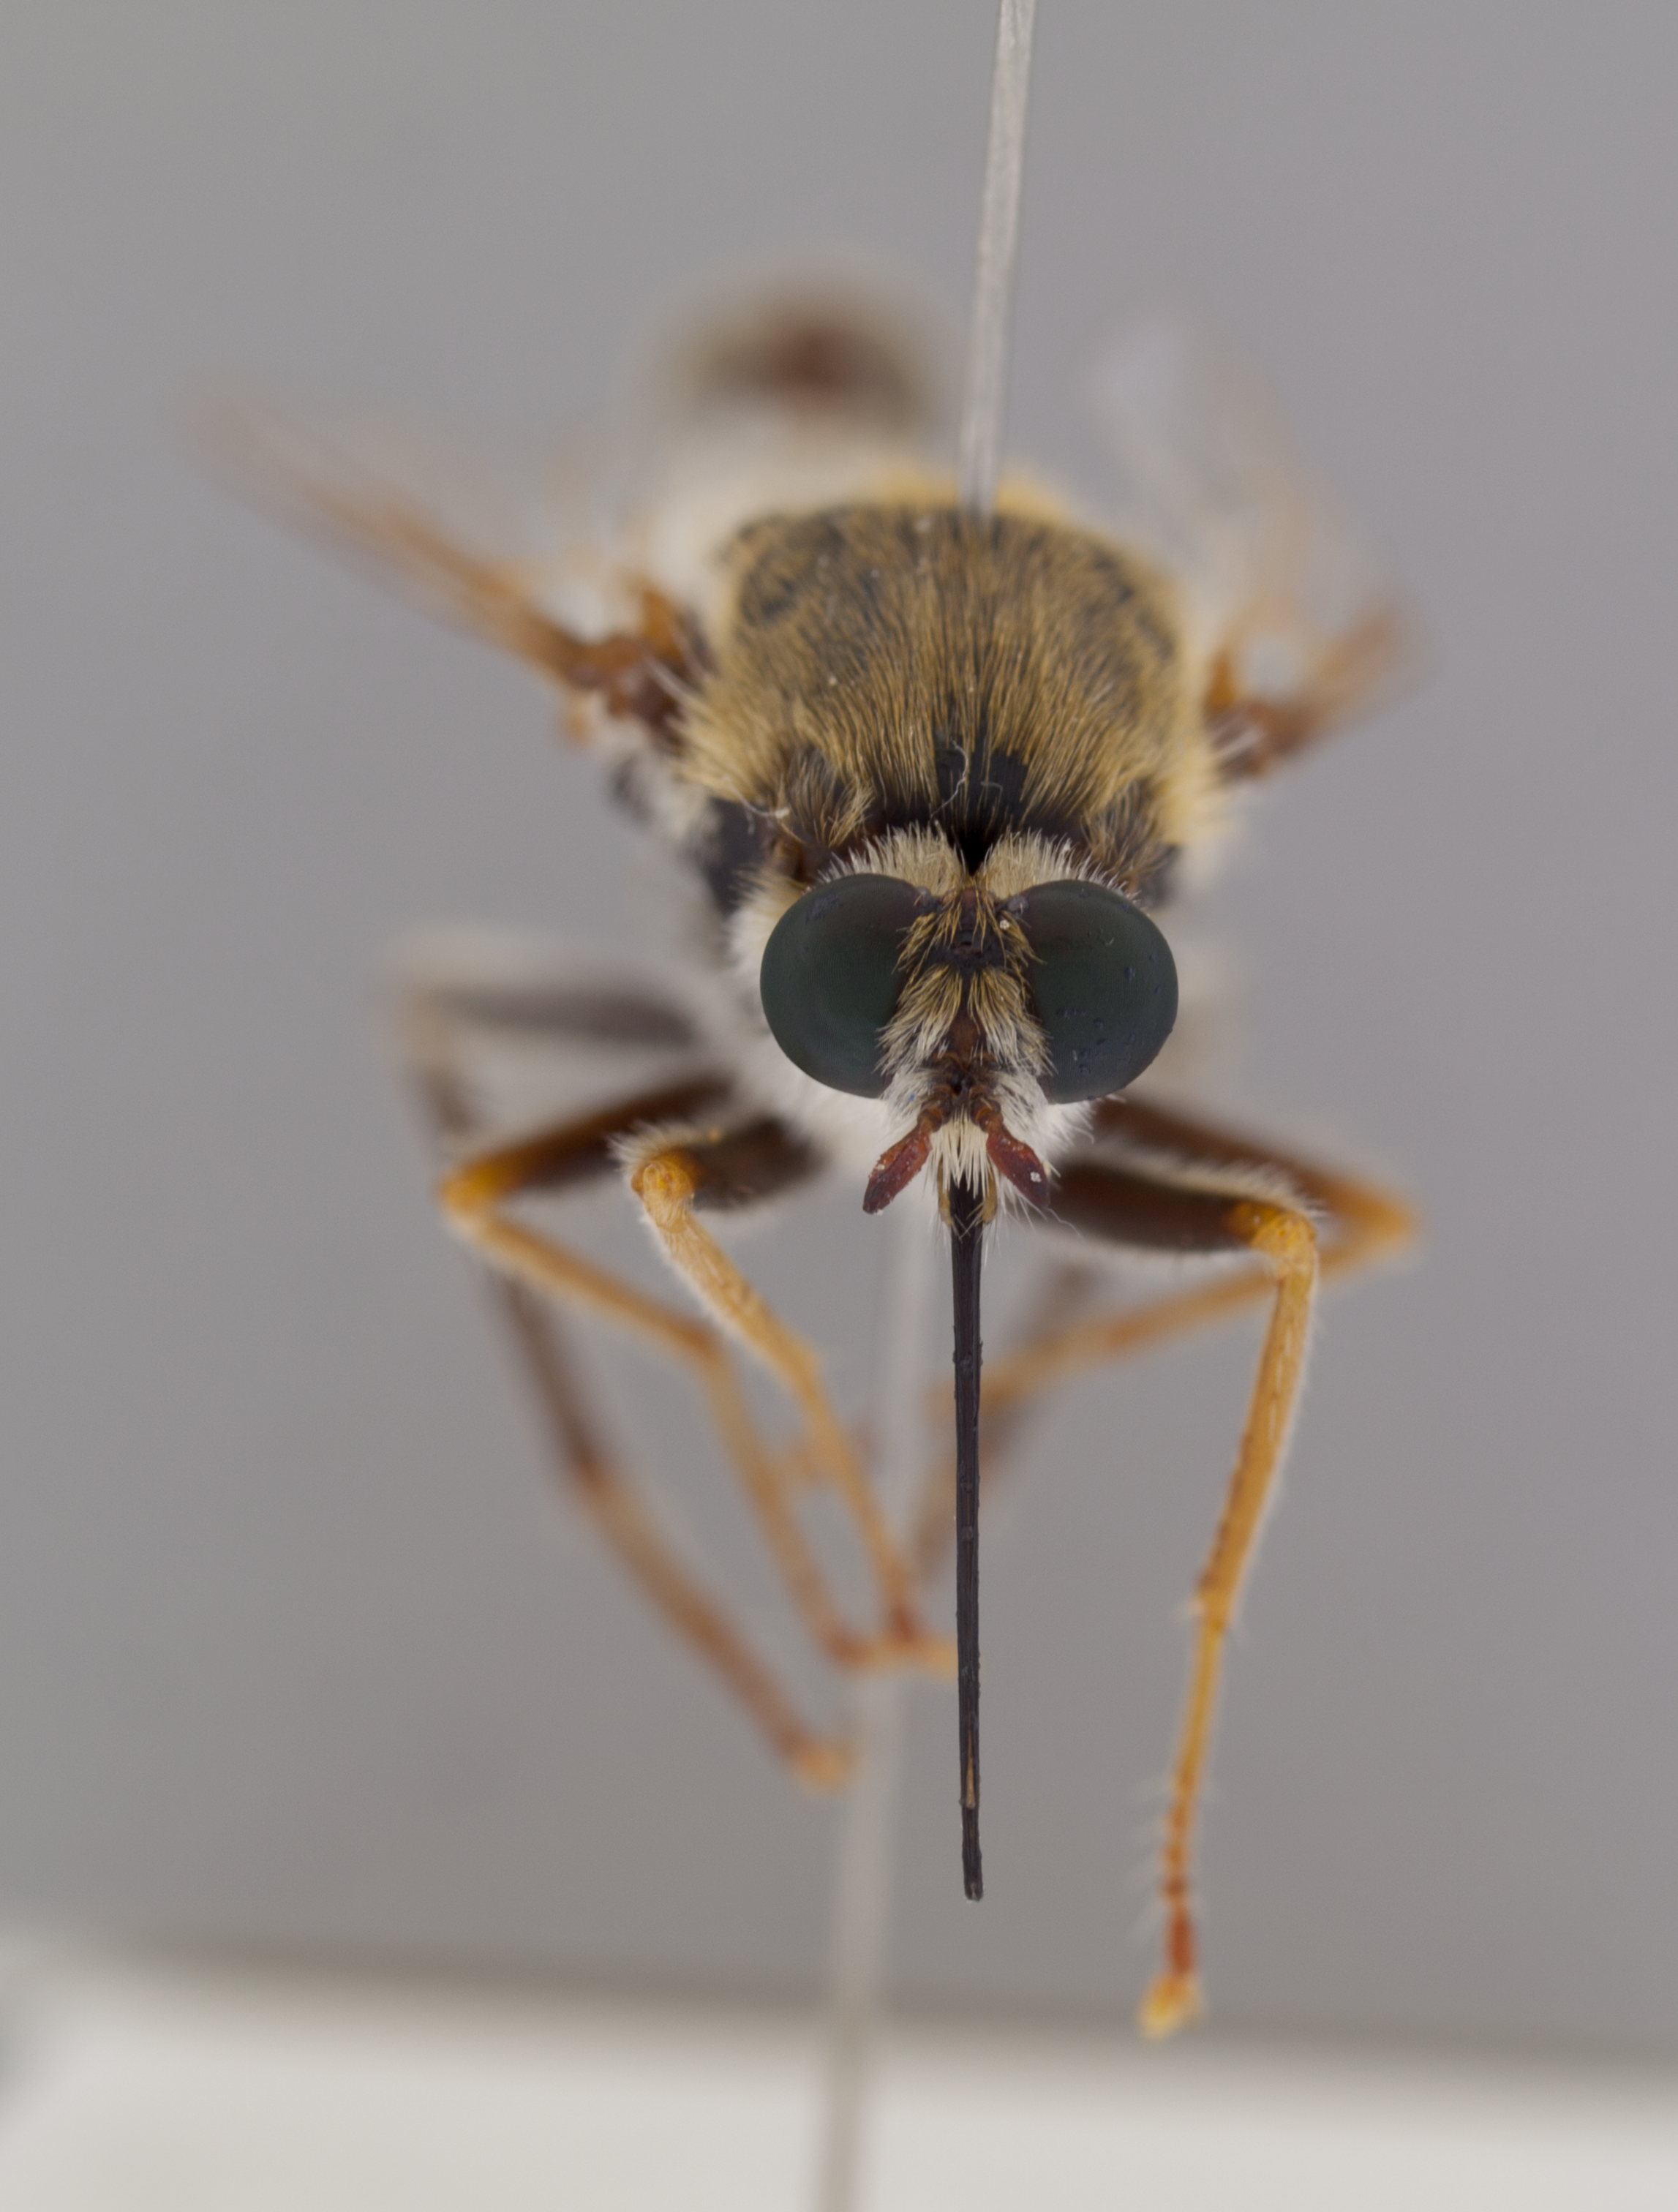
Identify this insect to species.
Rhaphiomidas parkeri
